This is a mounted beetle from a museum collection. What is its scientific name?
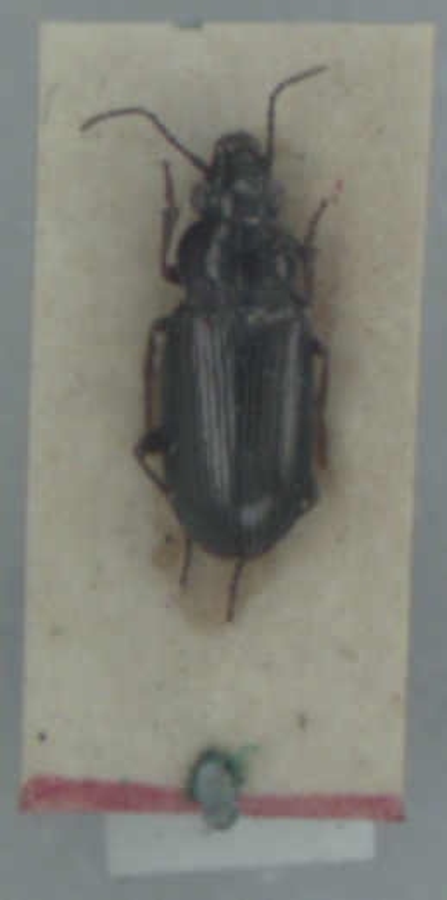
Pogonus littoralis
